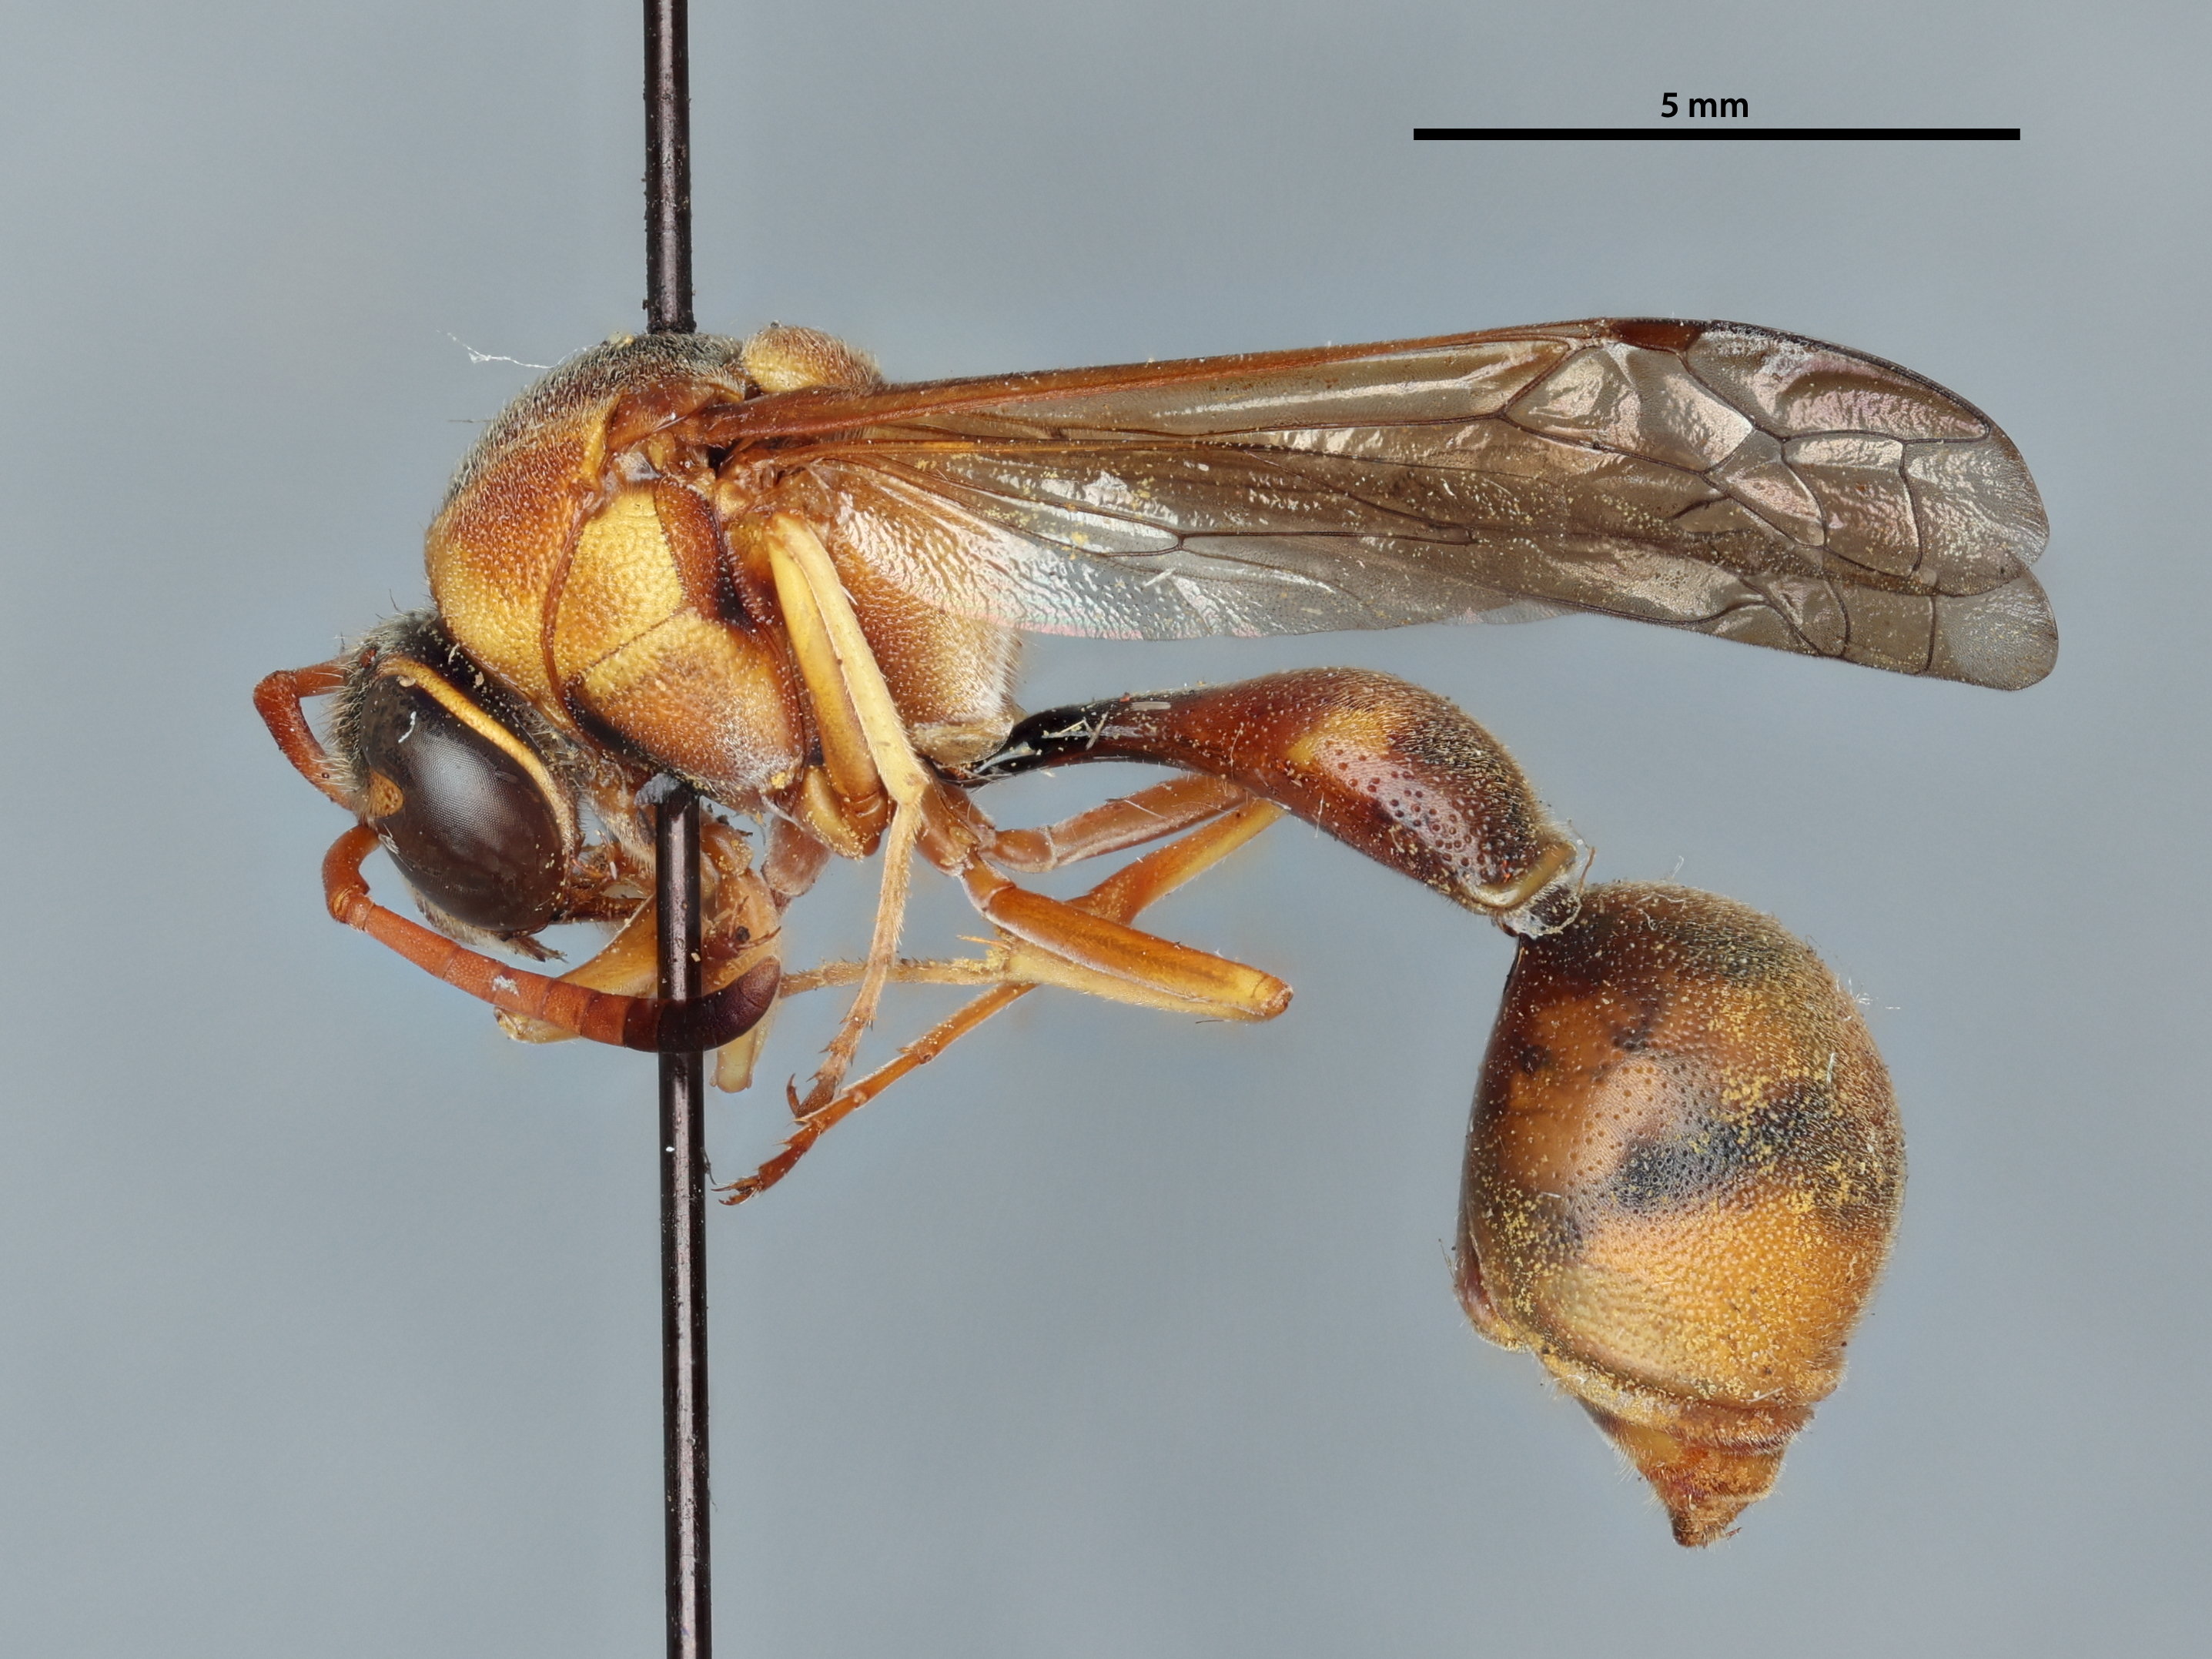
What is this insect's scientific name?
Eumenes belfragei
